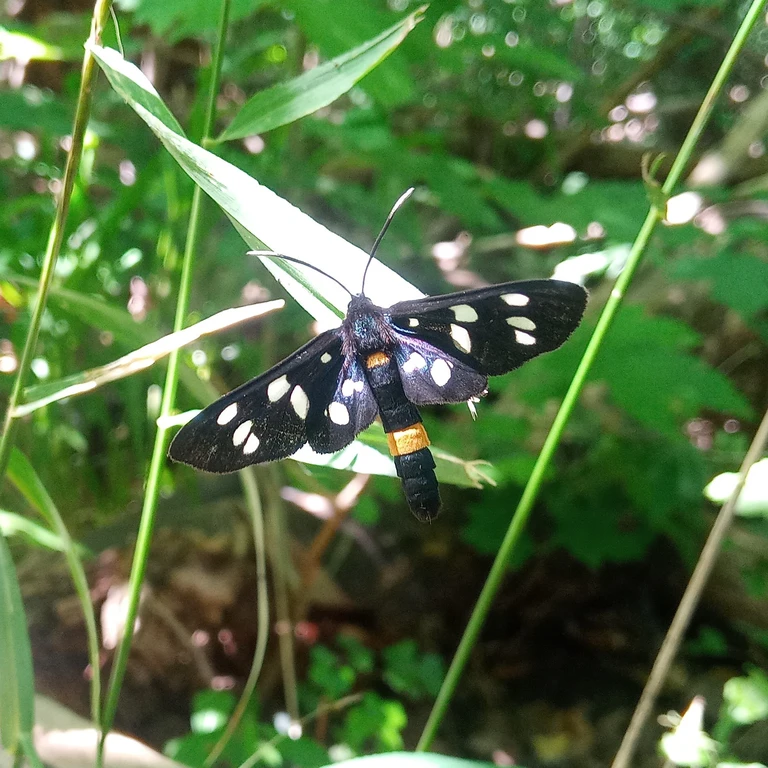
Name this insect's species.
Amata phegea
